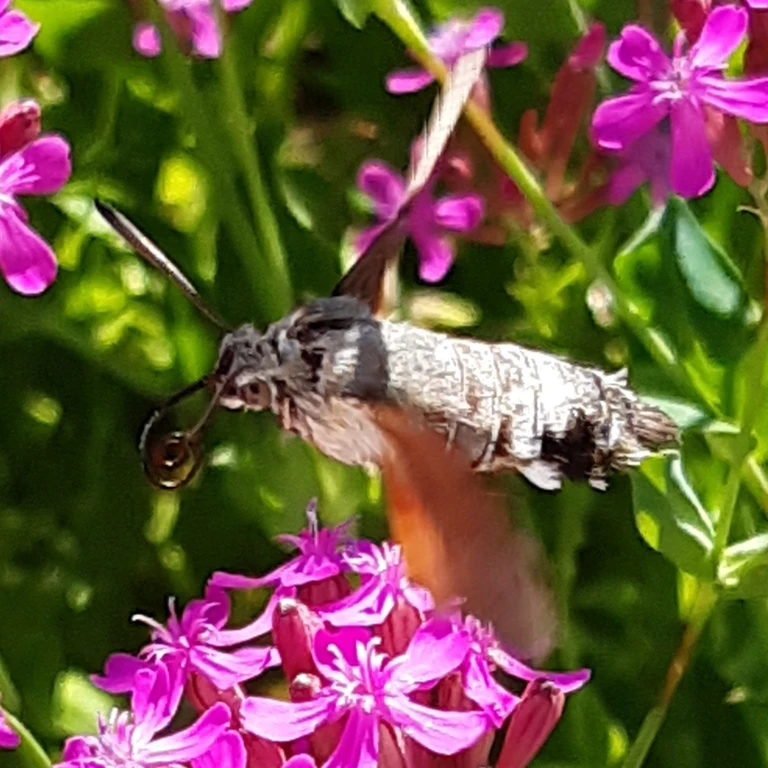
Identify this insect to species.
Macroglossum stellatarum
